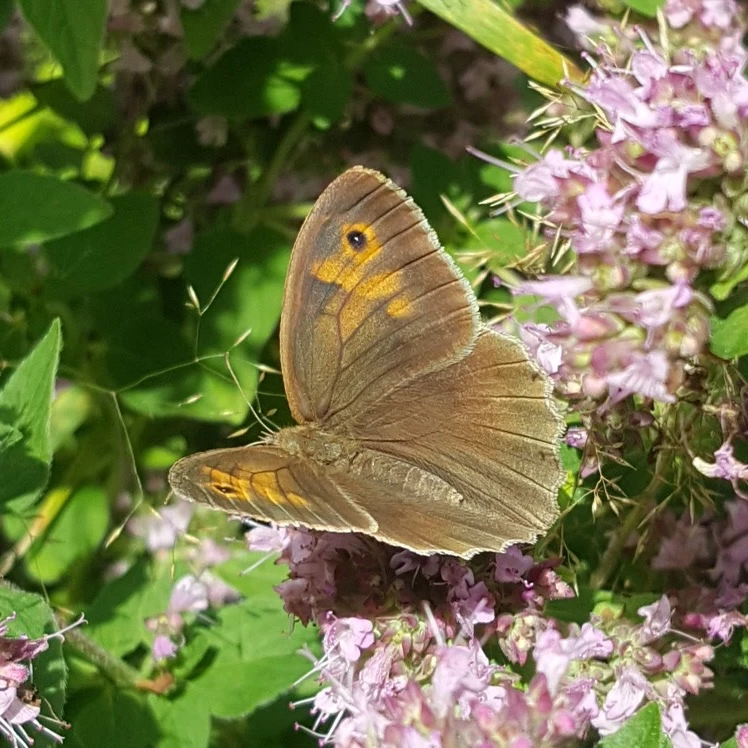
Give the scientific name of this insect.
Maniola jurtina
